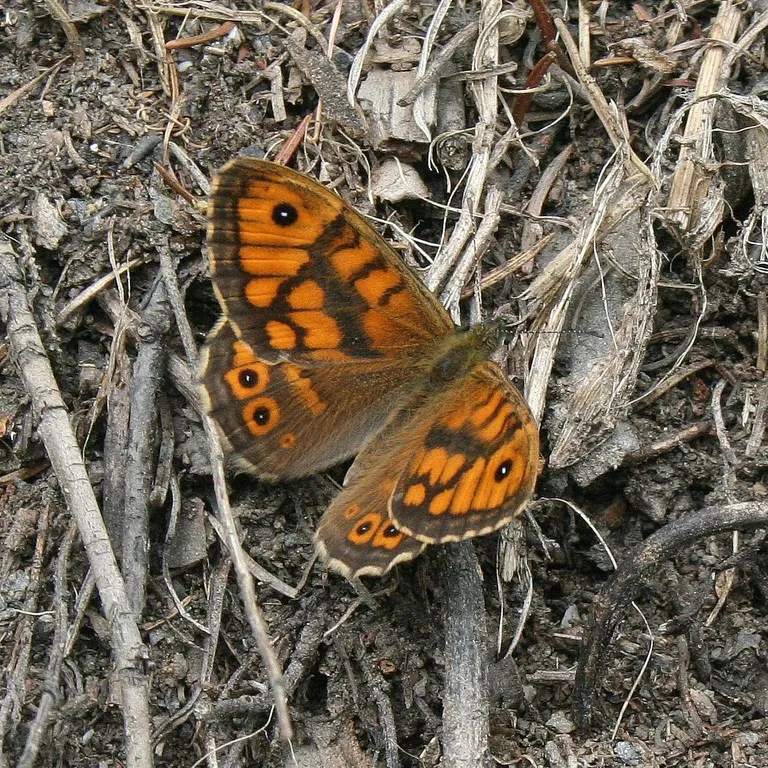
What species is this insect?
Lasiommata megera (also Pararge megera)
